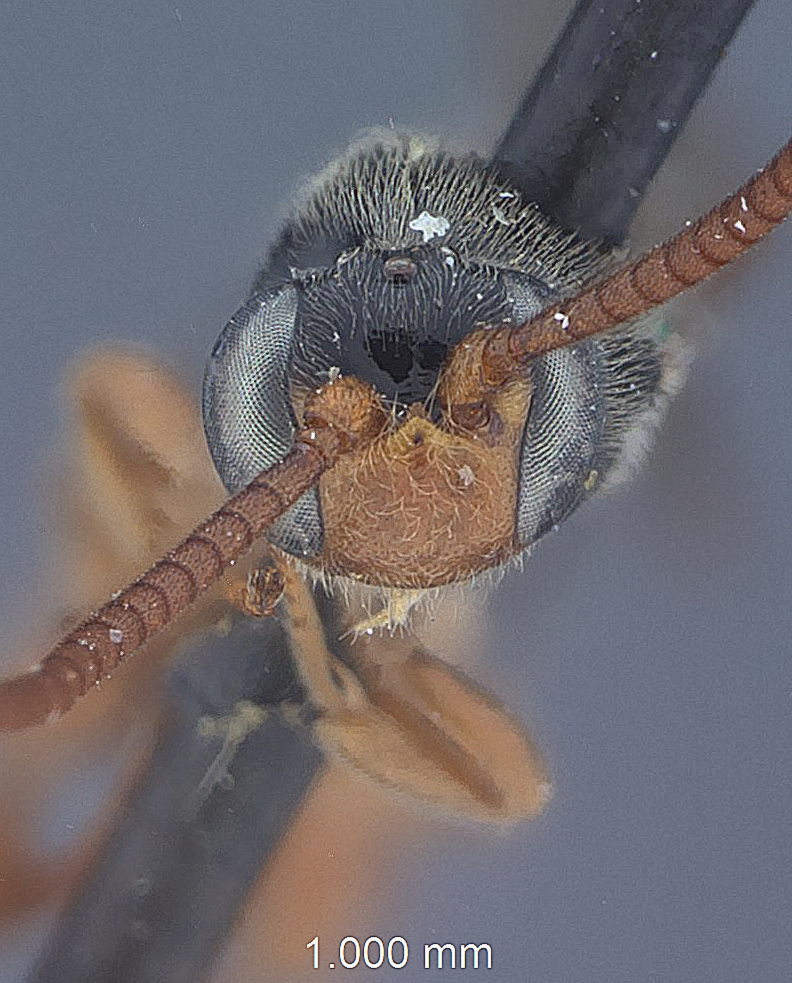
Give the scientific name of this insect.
Trieces integer
